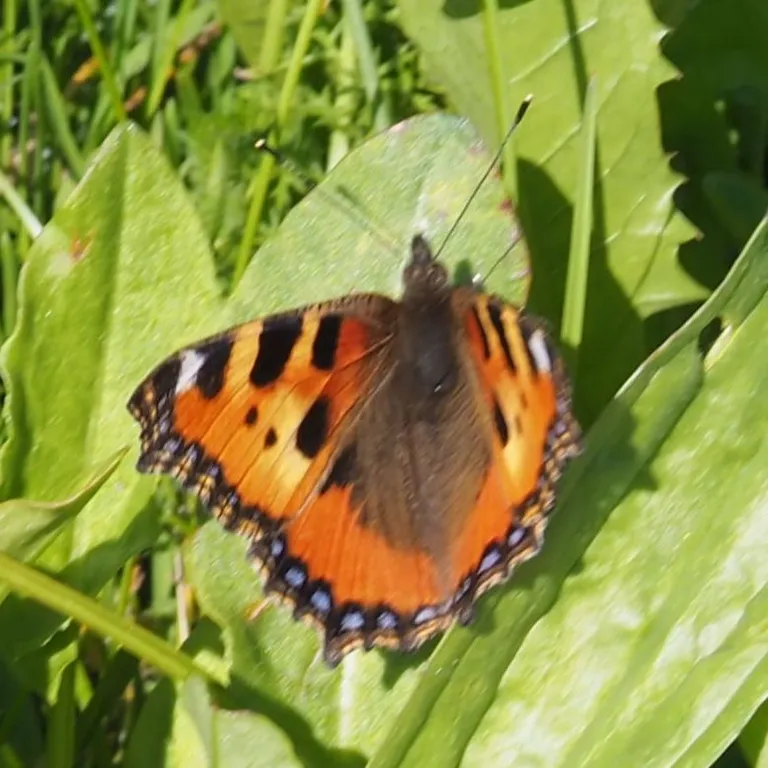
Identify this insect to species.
Aglais urticae
